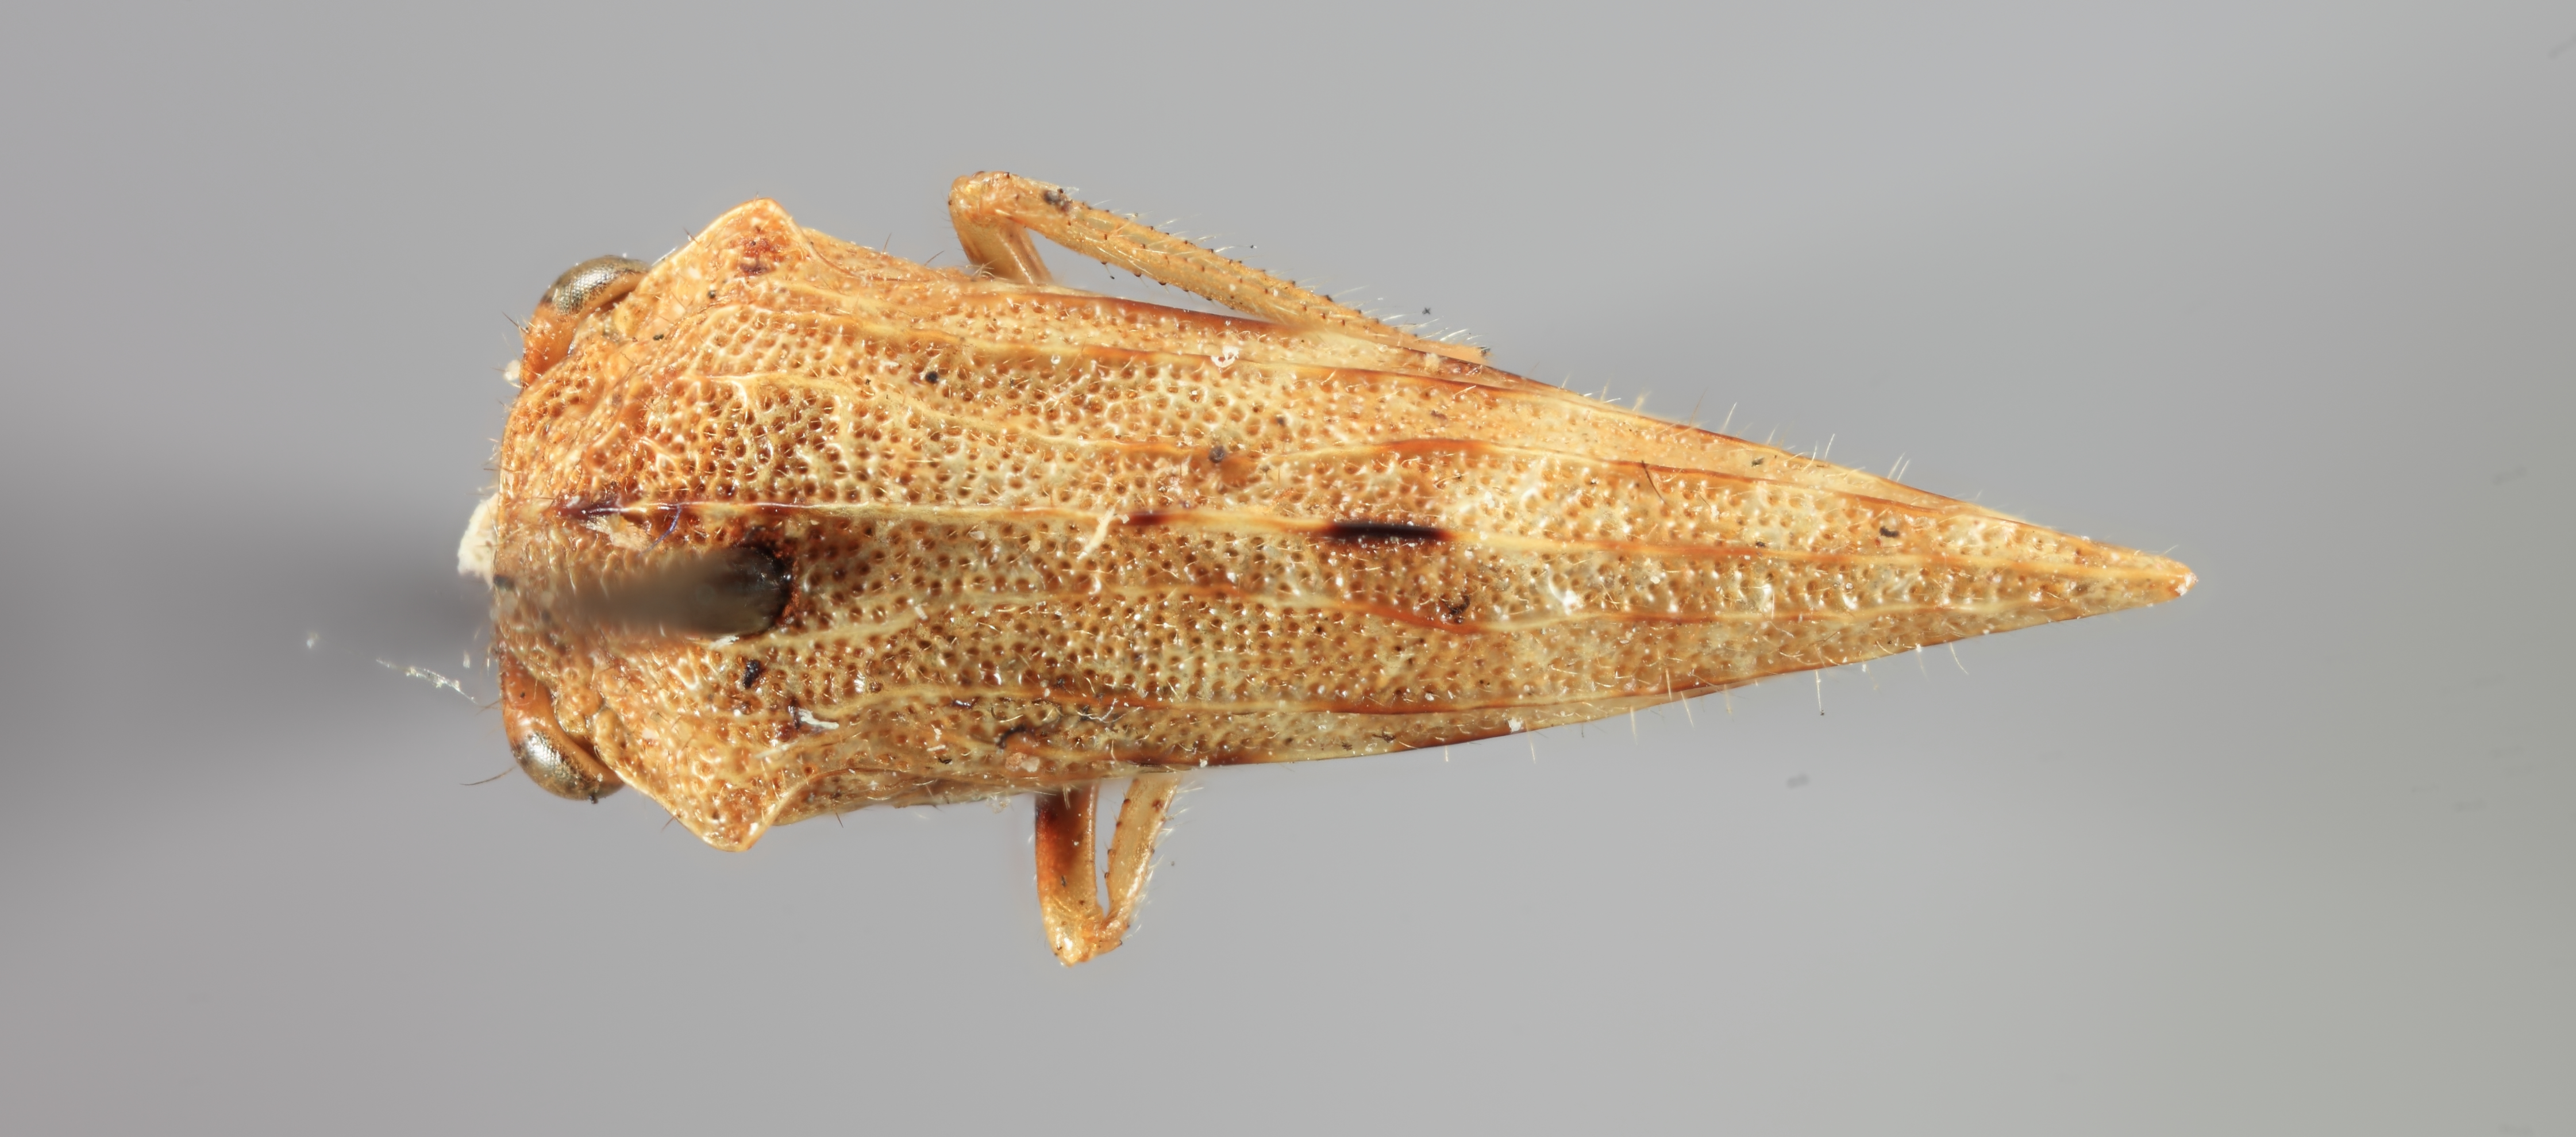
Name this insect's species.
Maturna lloydi
